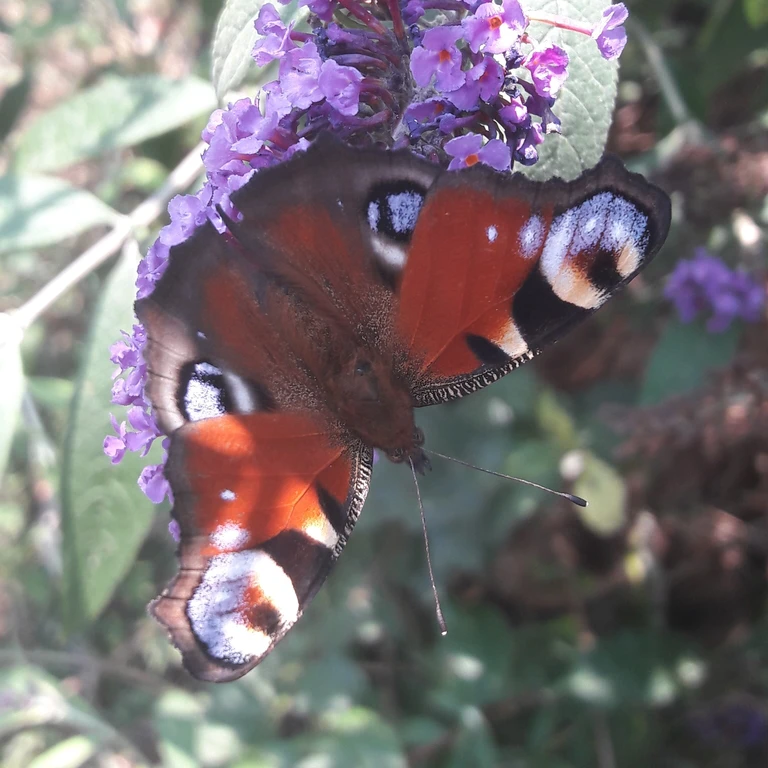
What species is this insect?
Aglais io
